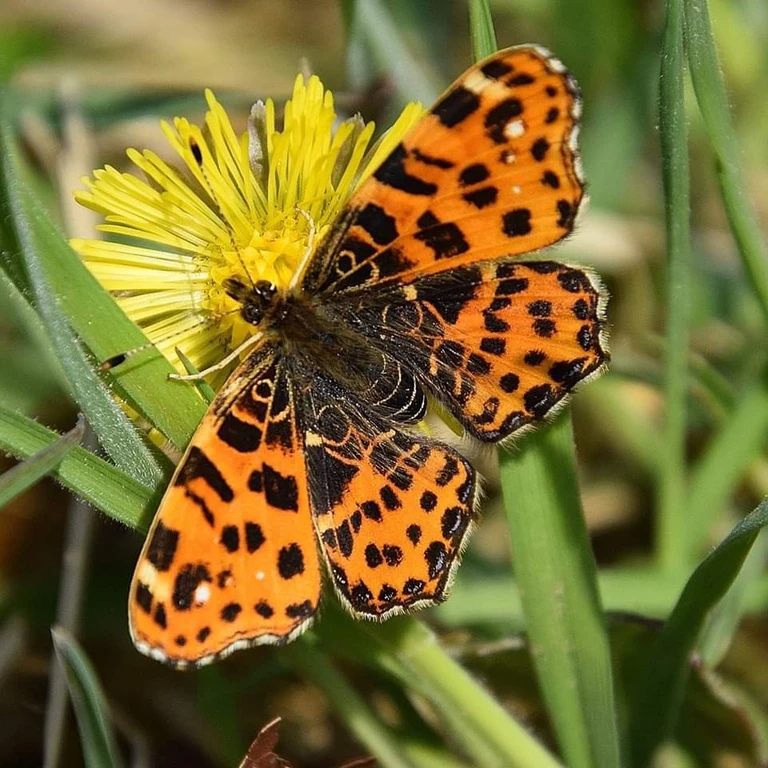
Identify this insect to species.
Araschnia levana
